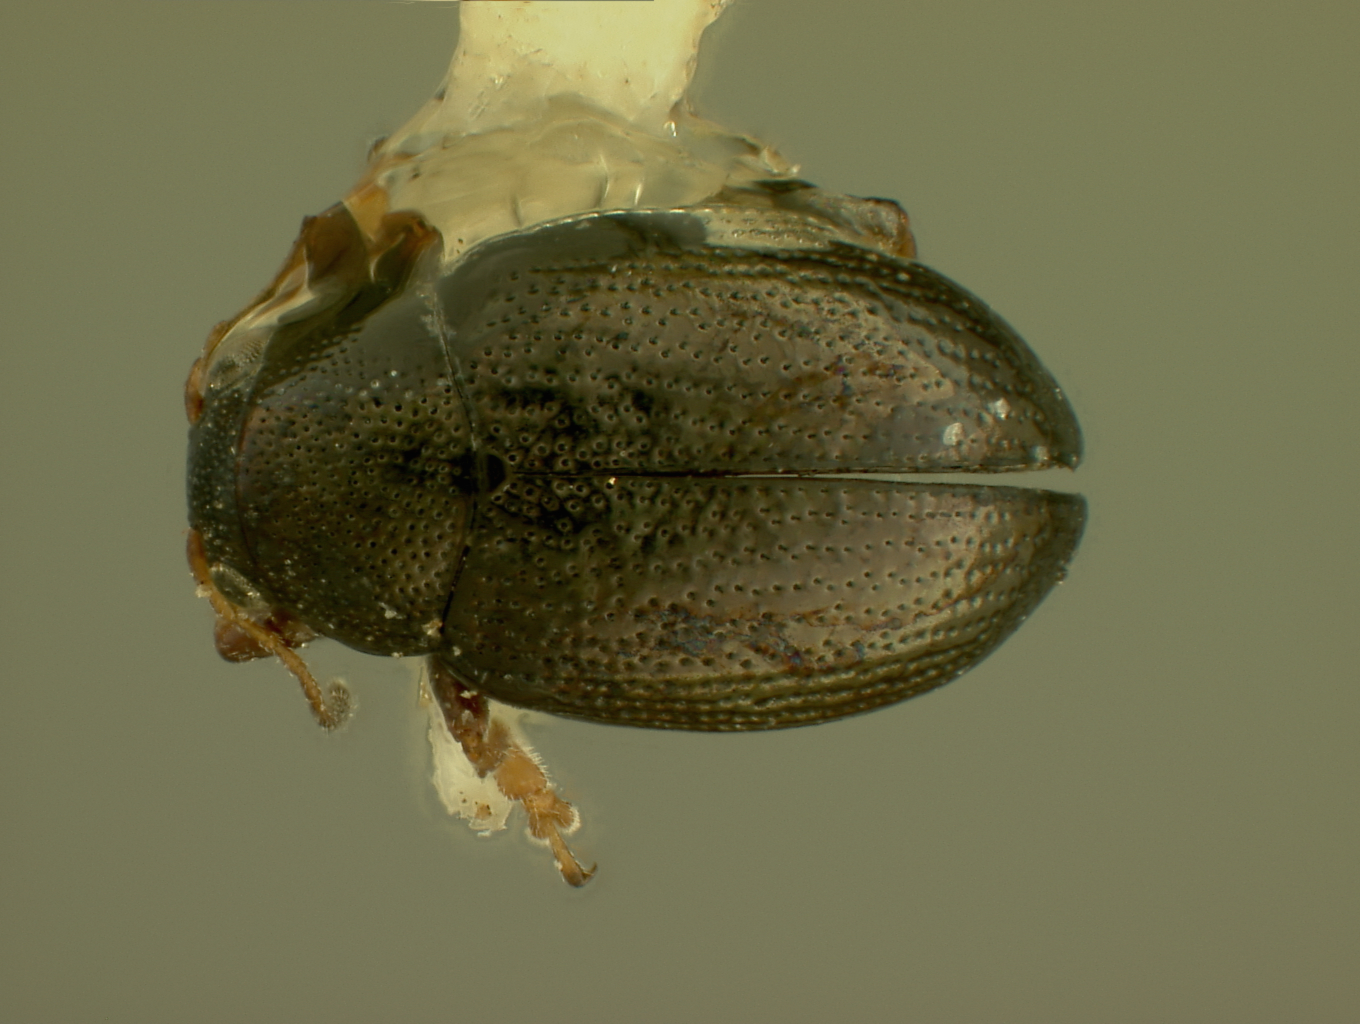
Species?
Chaetocnema difficilis
